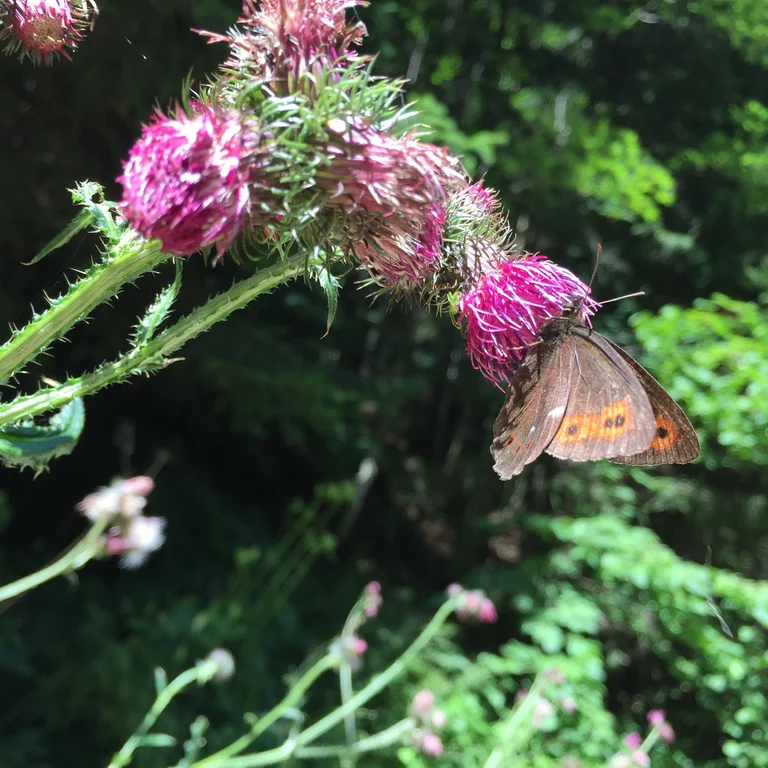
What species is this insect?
Erebia ligea
